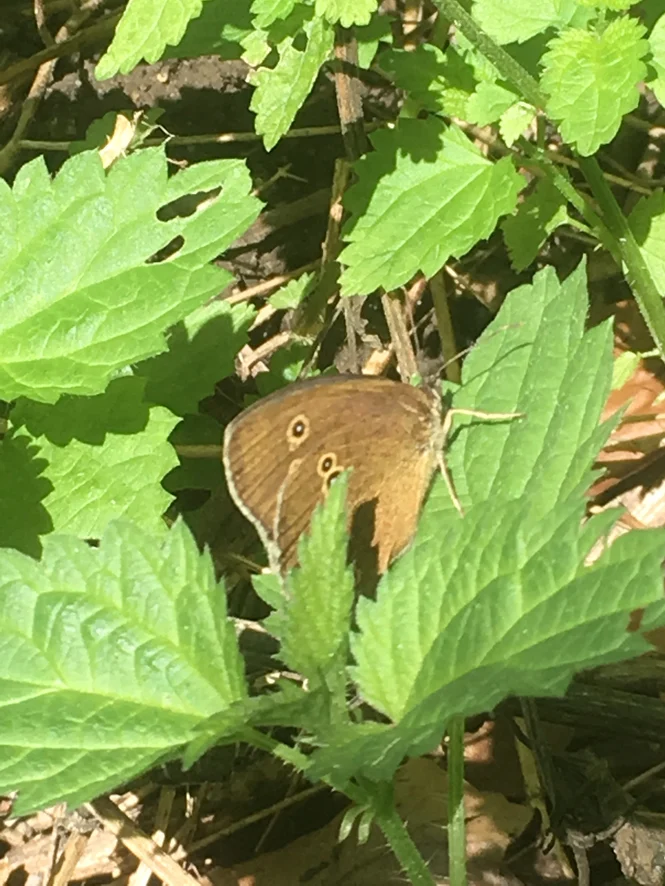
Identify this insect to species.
Aphantopus hyperantus
